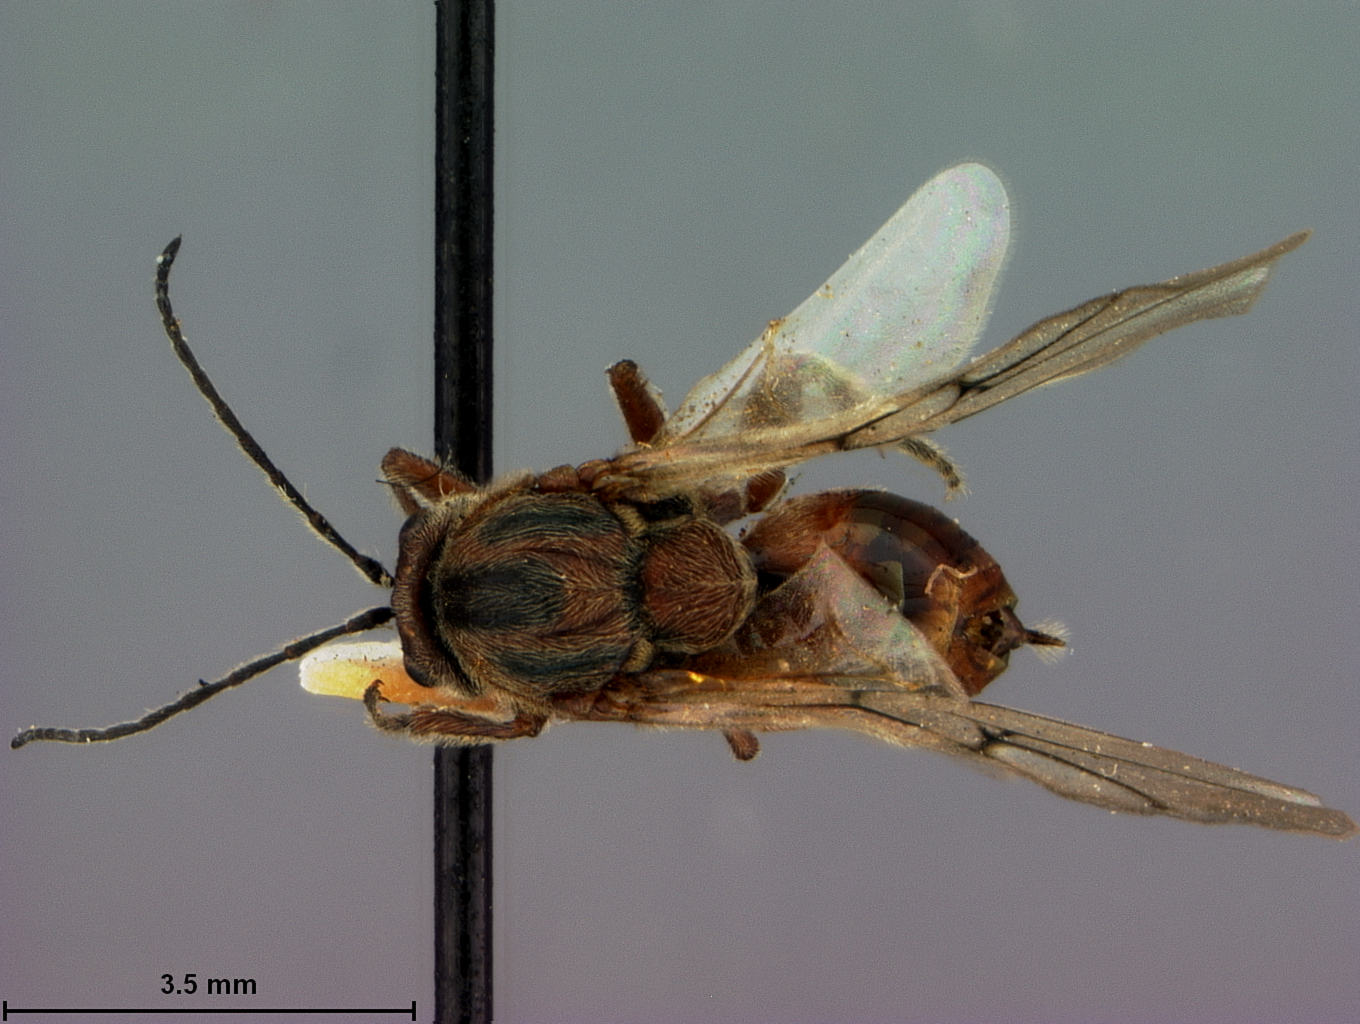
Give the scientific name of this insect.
Disholcaspis terrestris
